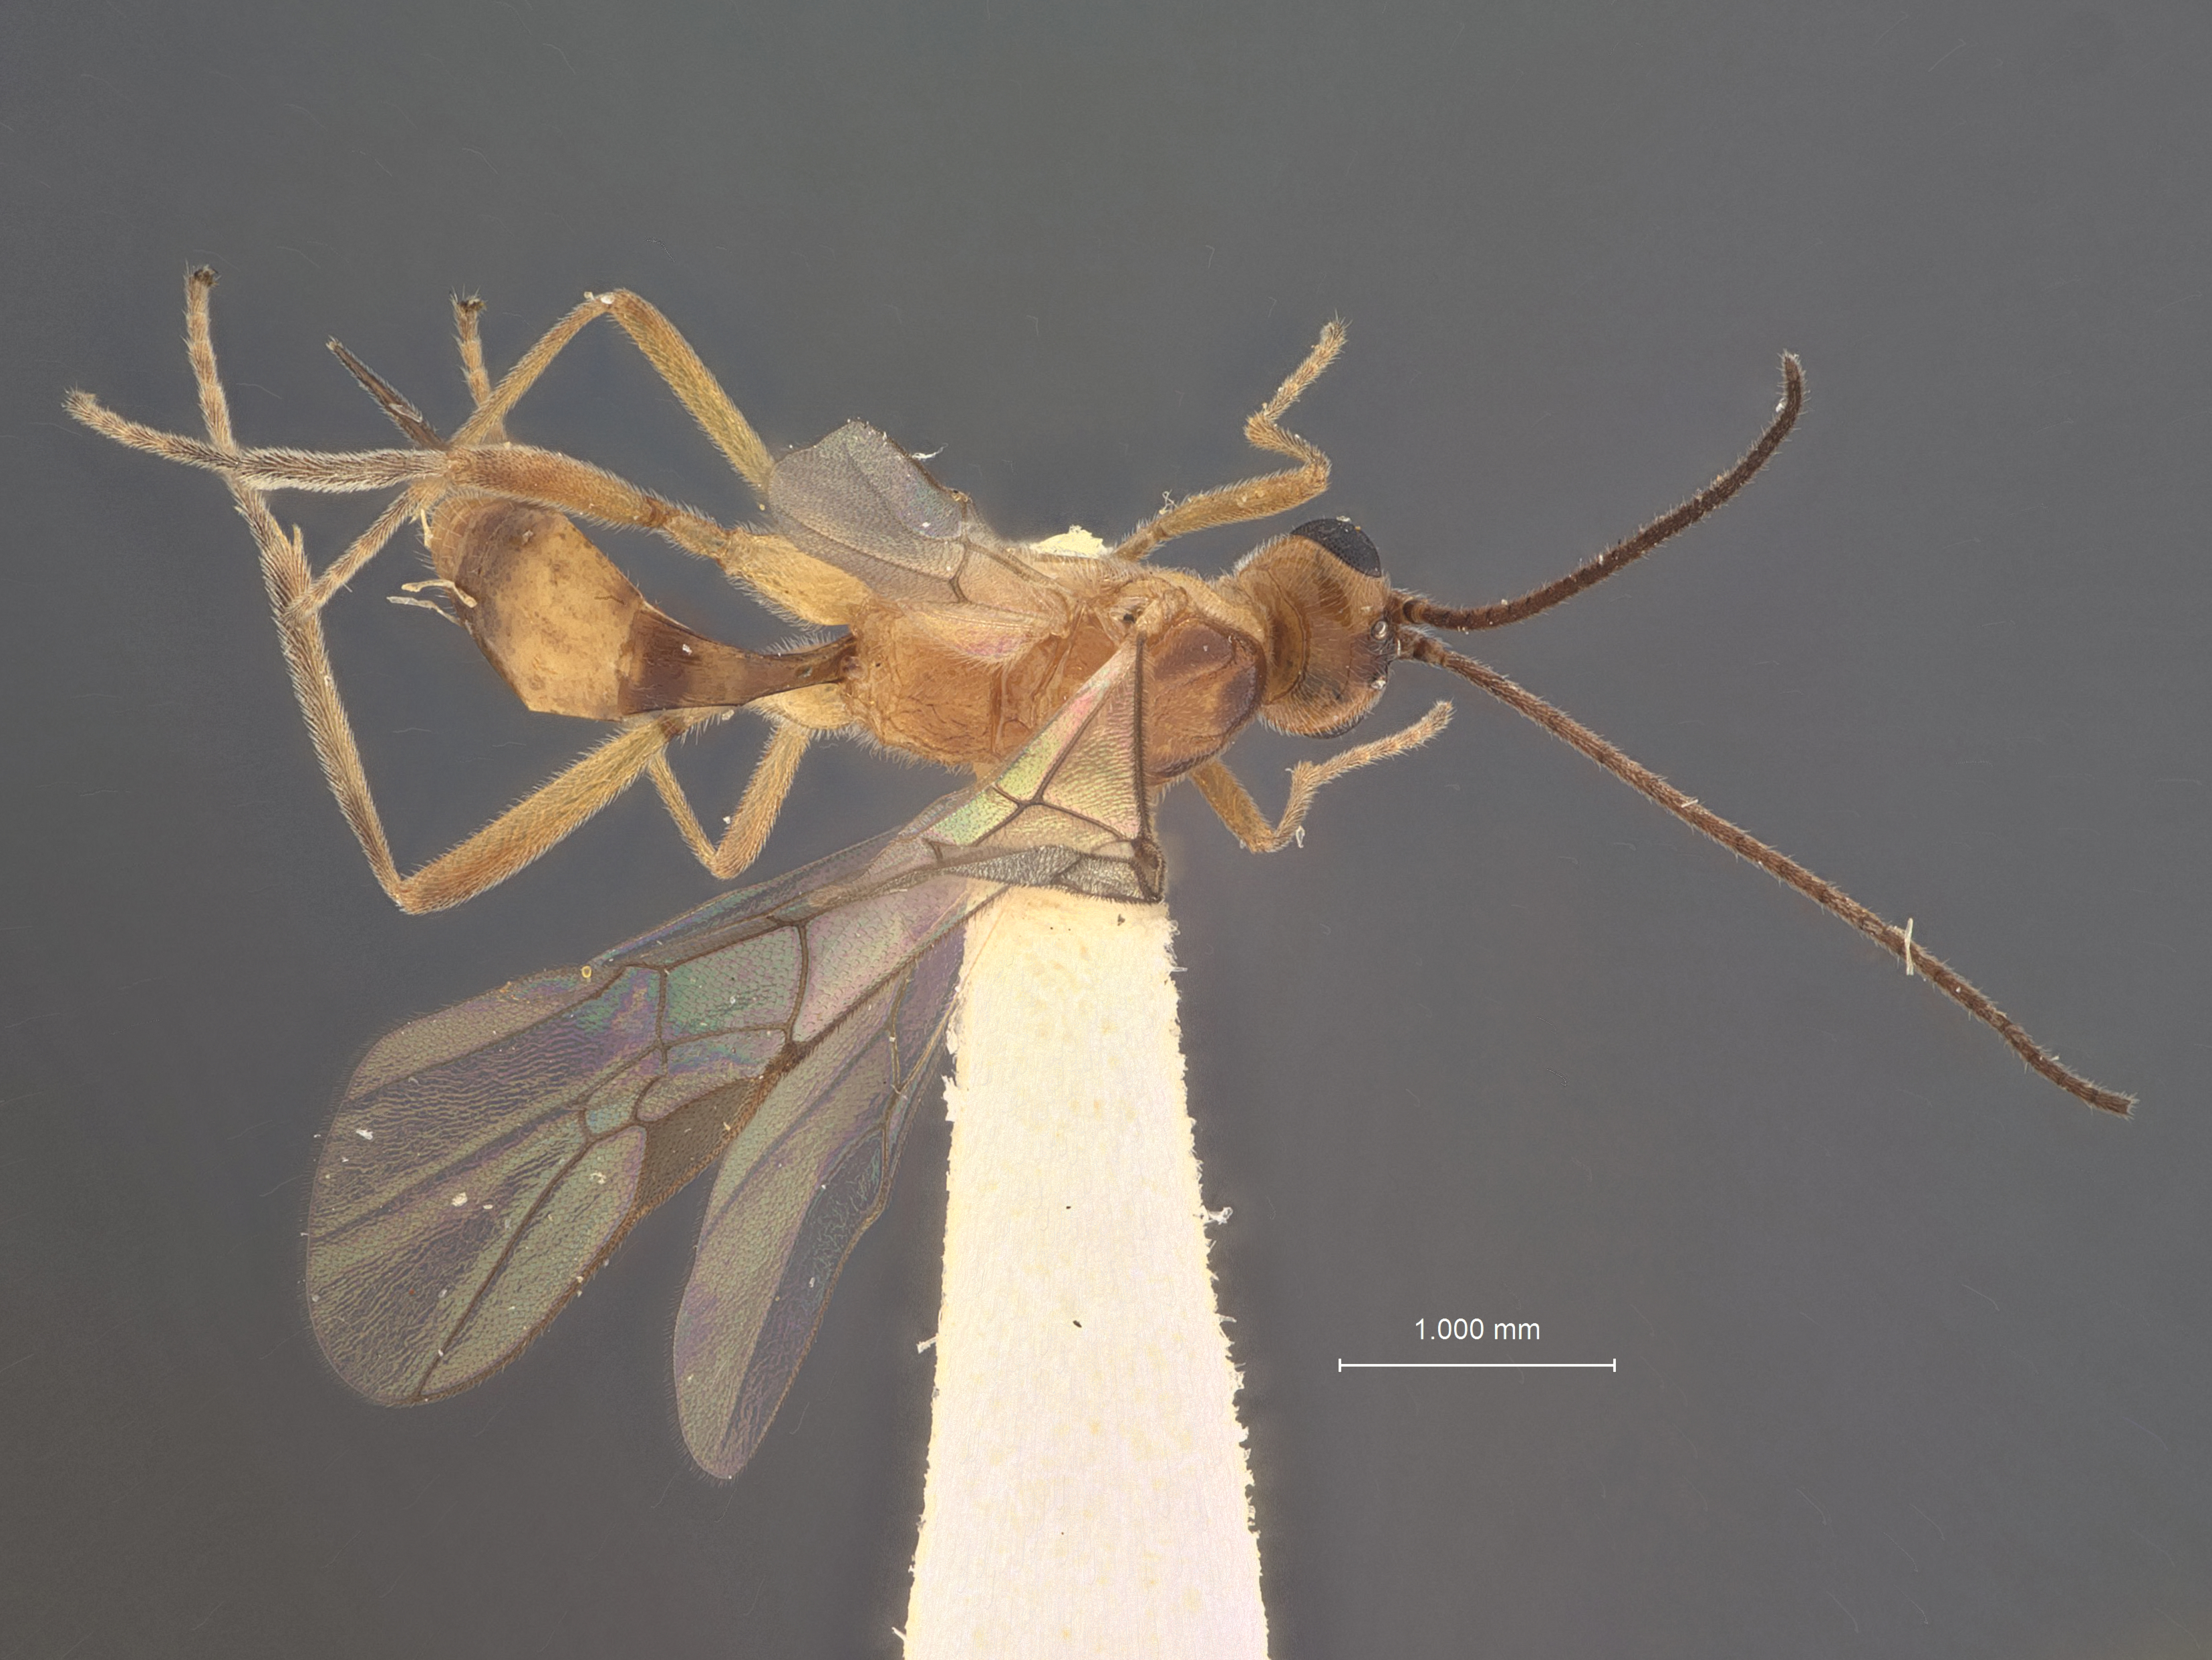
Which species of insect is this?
Meteorus tersus
